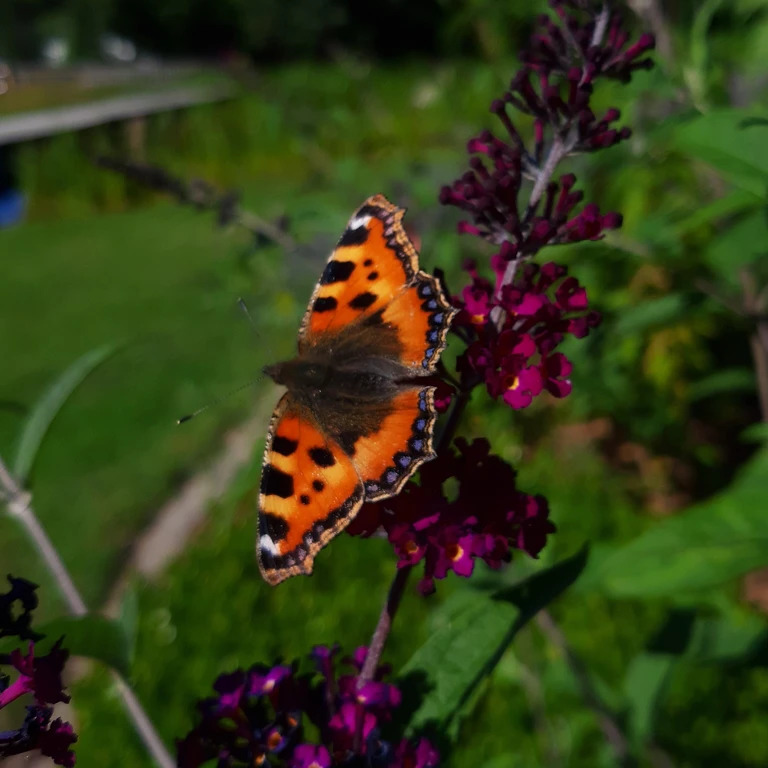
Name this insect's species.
Aglais urticae
